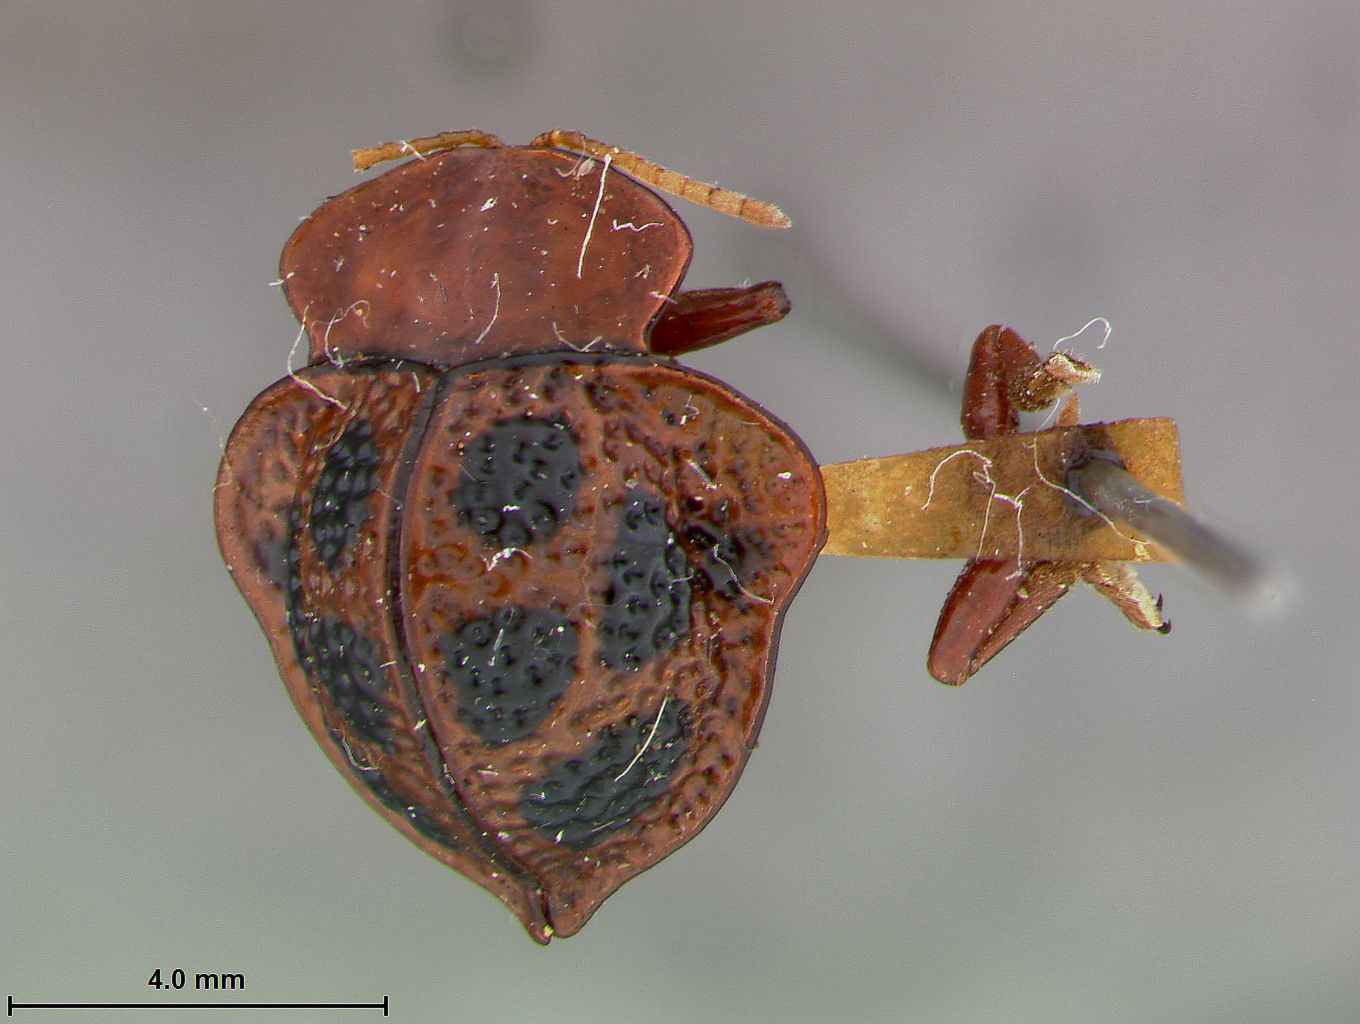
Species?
Elytrogona gemmata
